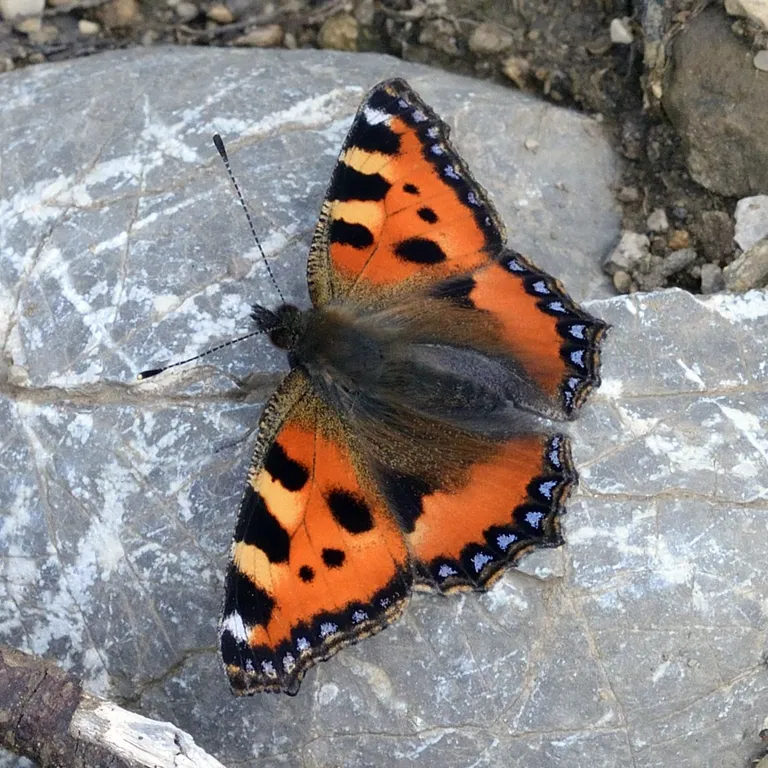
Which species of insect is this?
Aglais urticae
